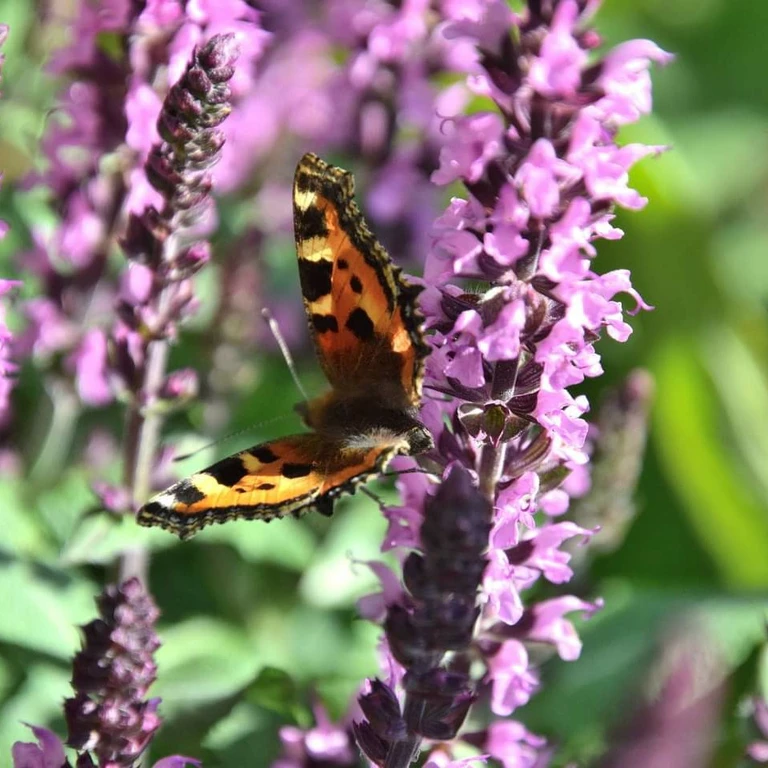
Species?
Aglais urticae
